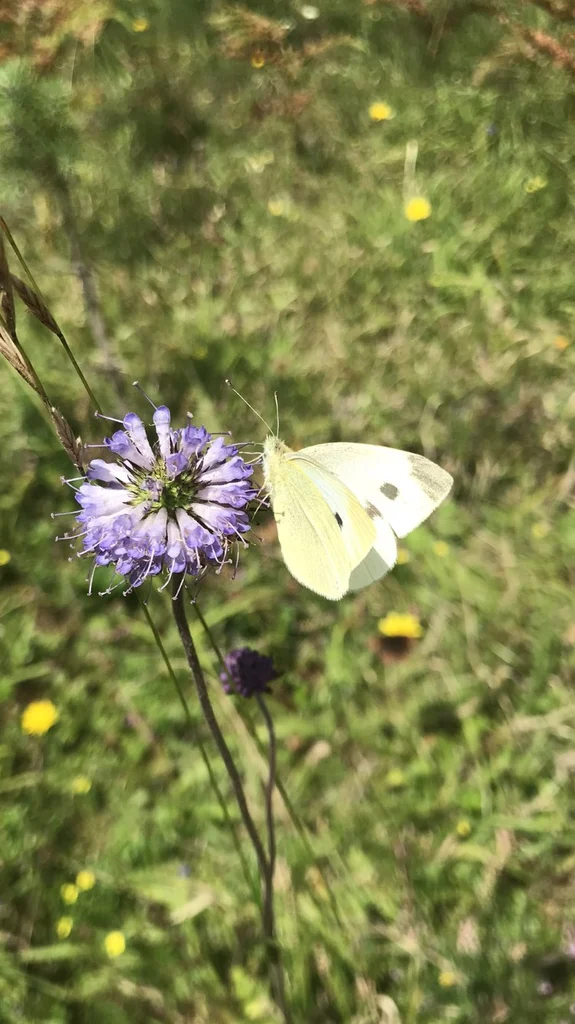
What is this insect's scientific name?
Pieris rapae
